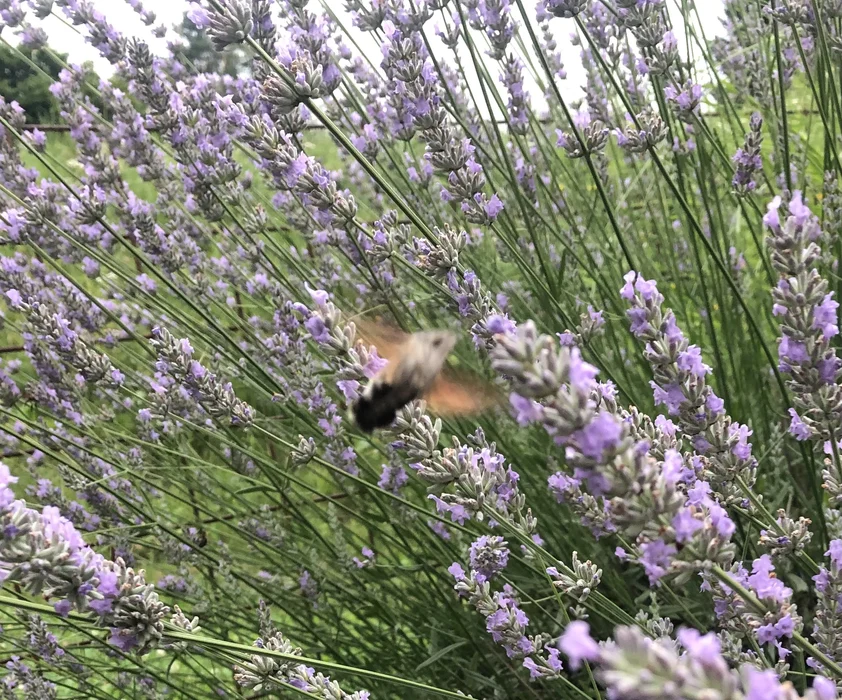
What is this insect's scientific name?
Macroglossum stellatarum
